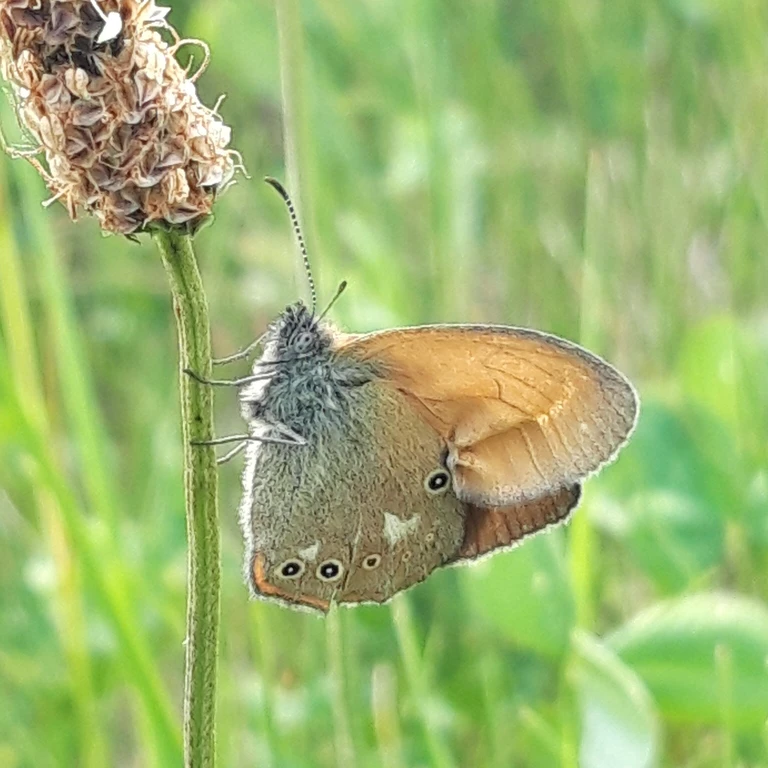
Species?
Coenonympha glycerion (also Coenonympha iphis)
